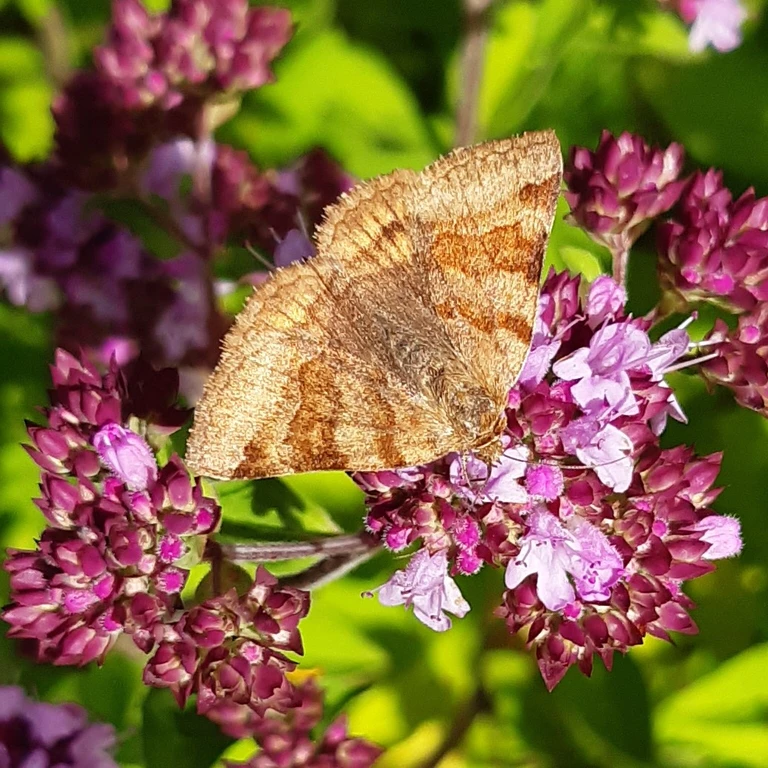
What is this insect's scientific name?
Euclidia glyphica
